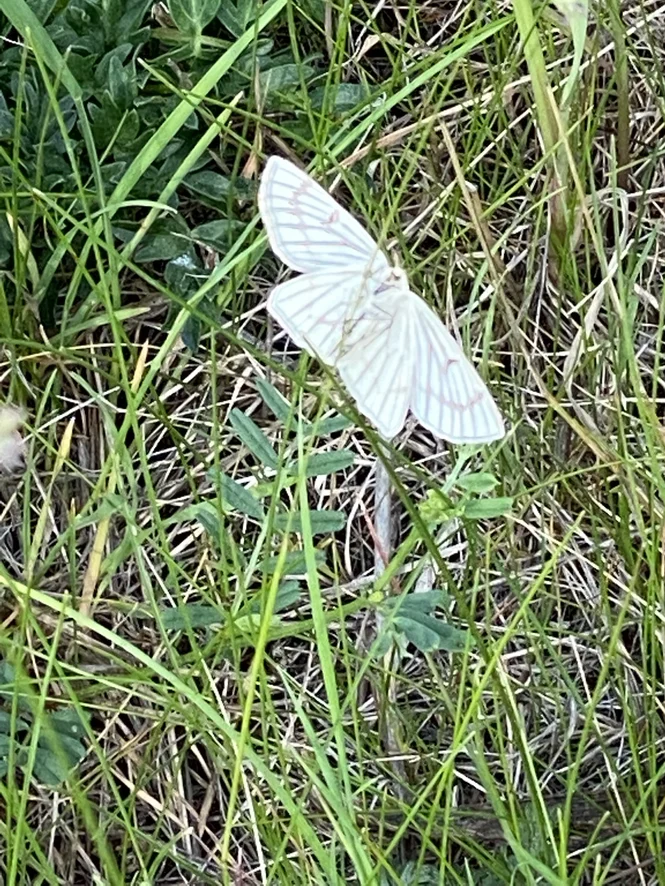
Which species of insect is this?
Siona lineata
